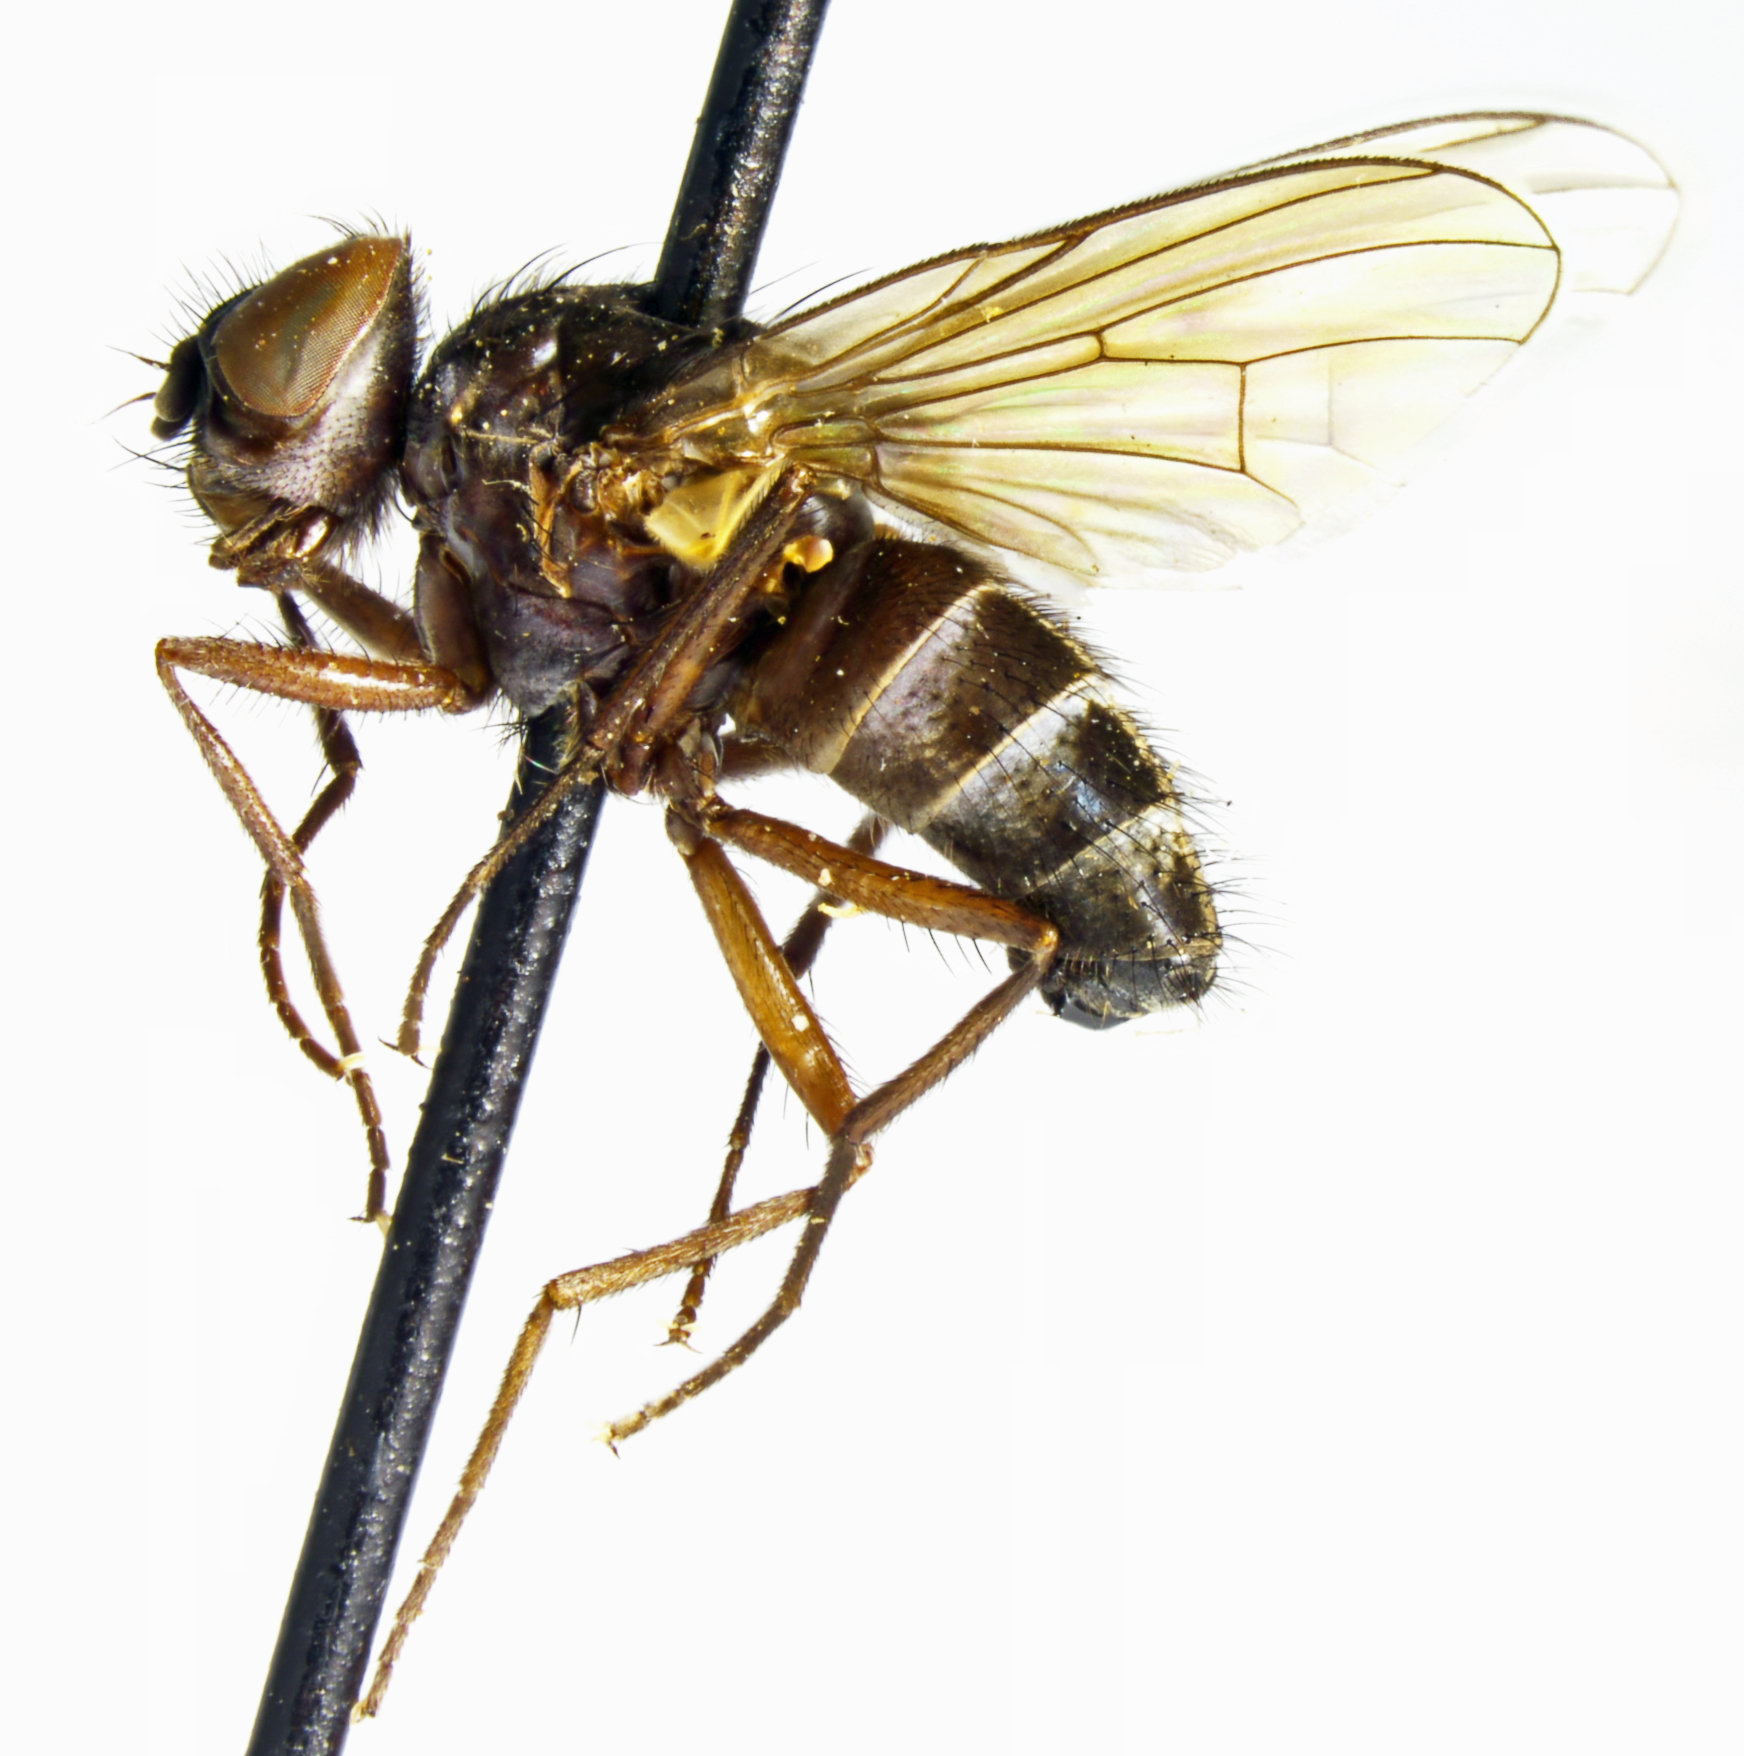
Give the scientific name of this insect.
Limnophora instans (also Spilogona instans)
